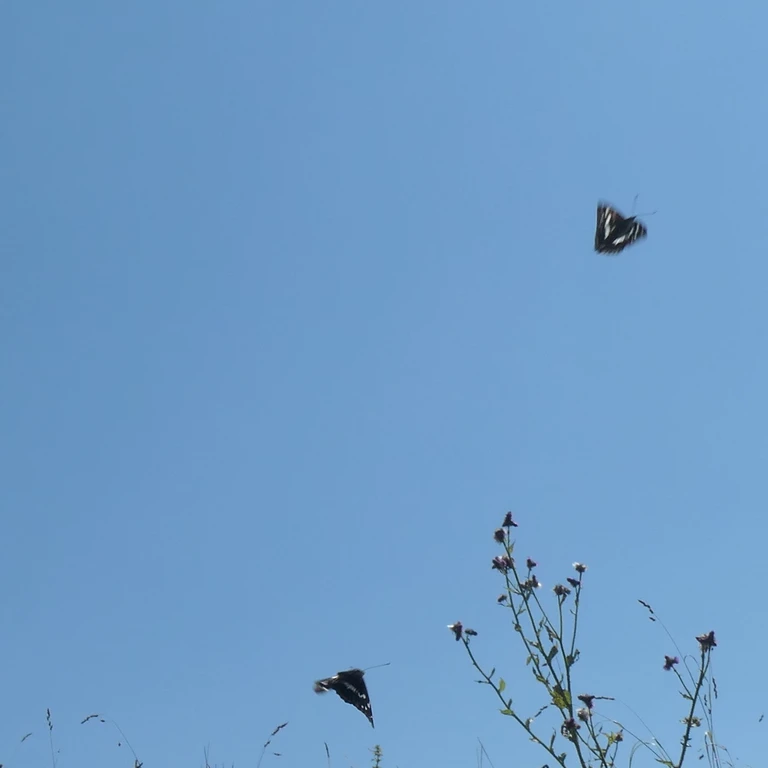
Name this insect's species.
Apatura iris
